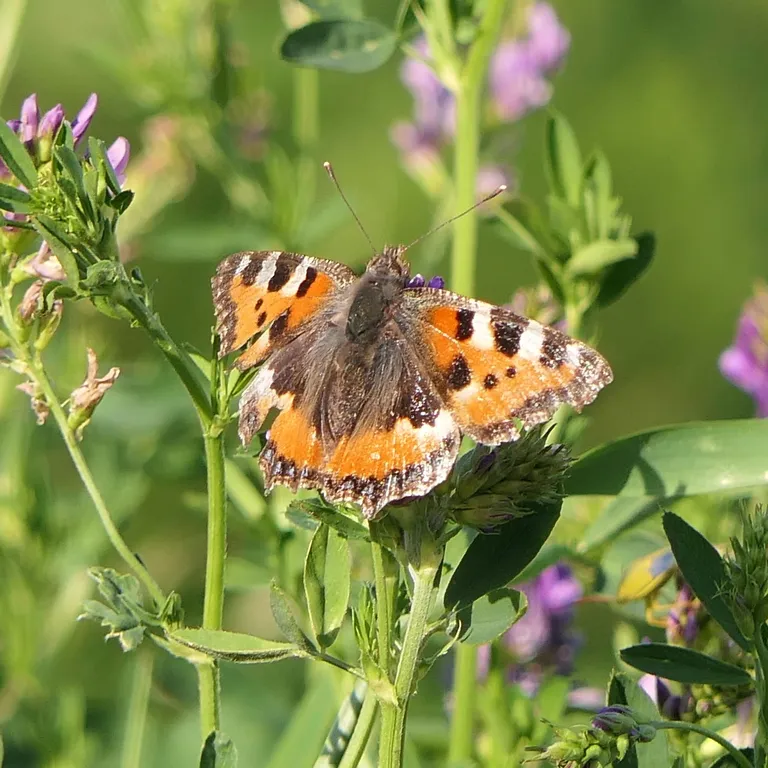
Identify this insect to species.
Aglais urticae
